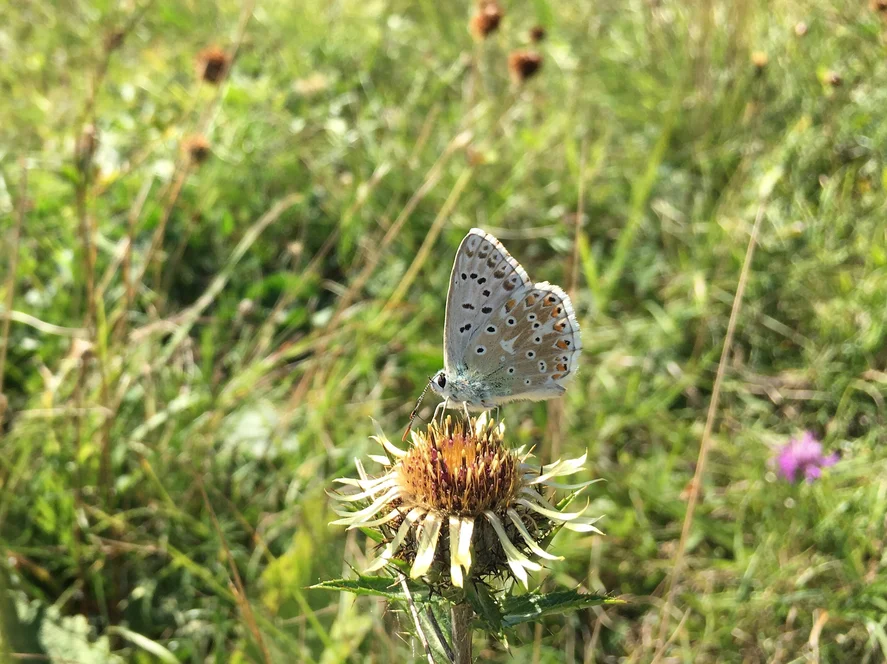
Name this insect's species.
Lysandra coridon
